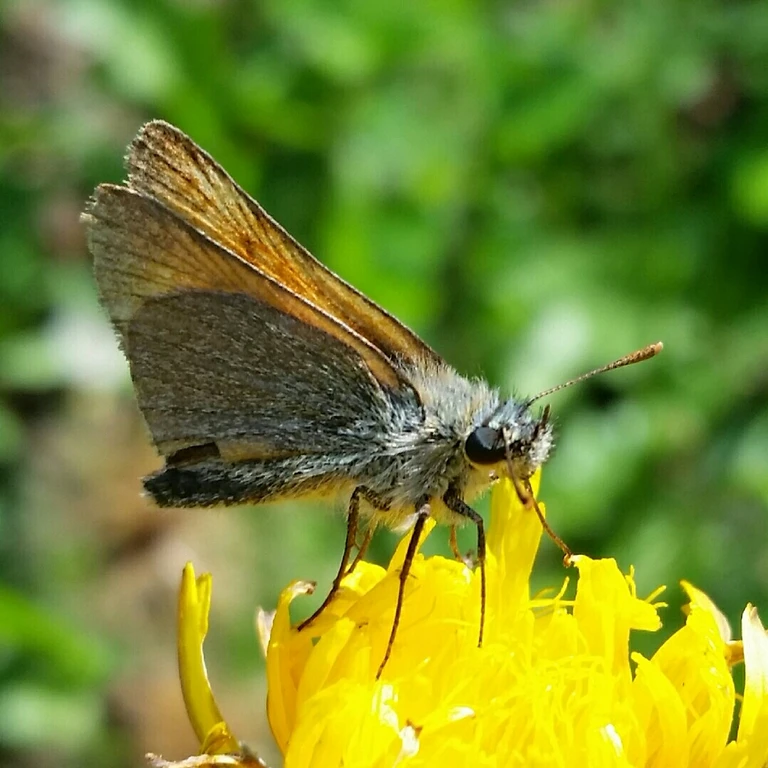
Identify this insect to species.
Thymelicus sylvestris
